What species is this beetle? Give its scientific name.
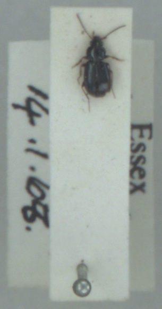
Bembidion obtusum
